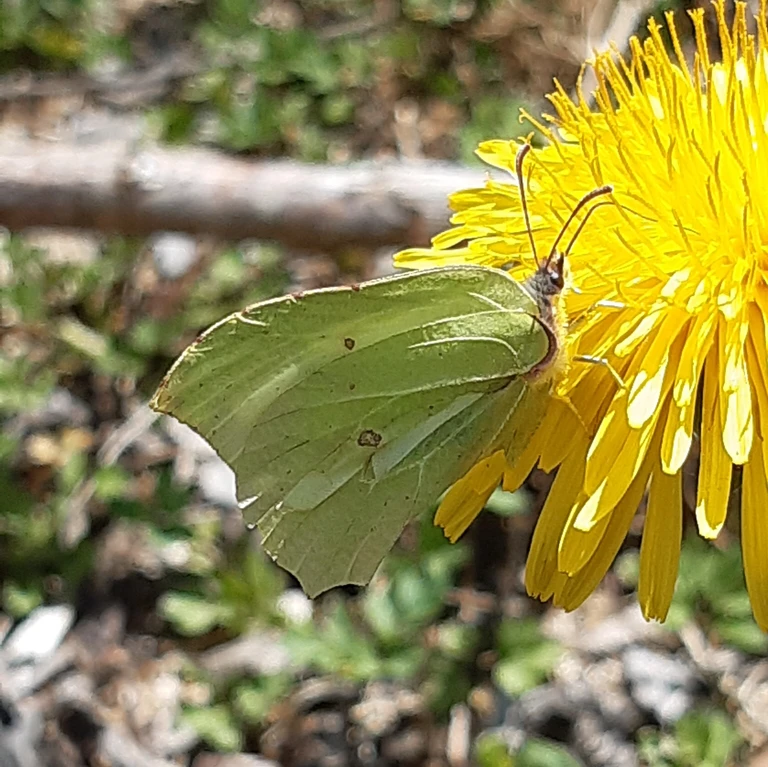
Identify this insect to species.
Gonepteryx rhamni
